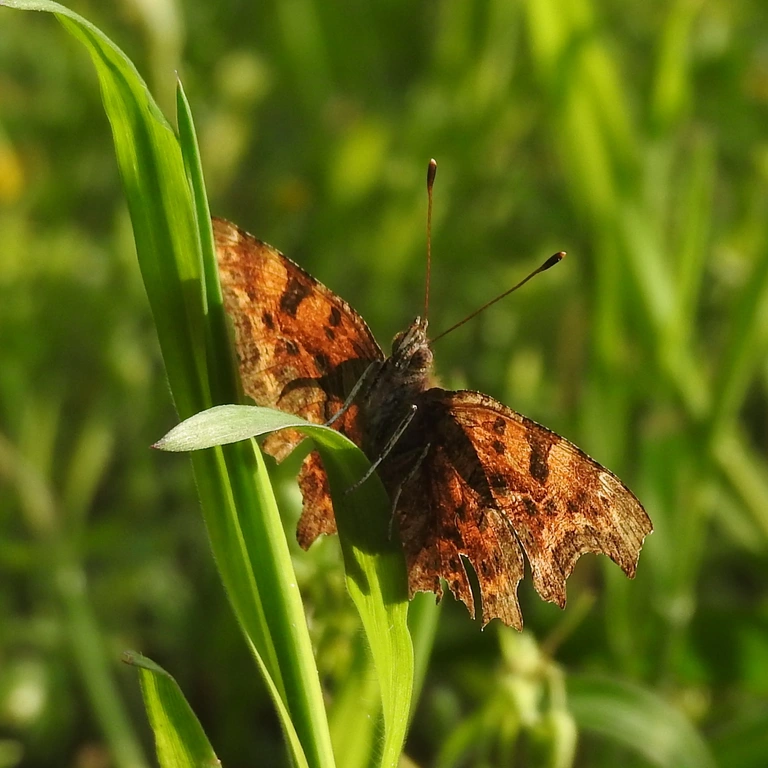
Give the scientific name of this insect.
Polygonia c-album
